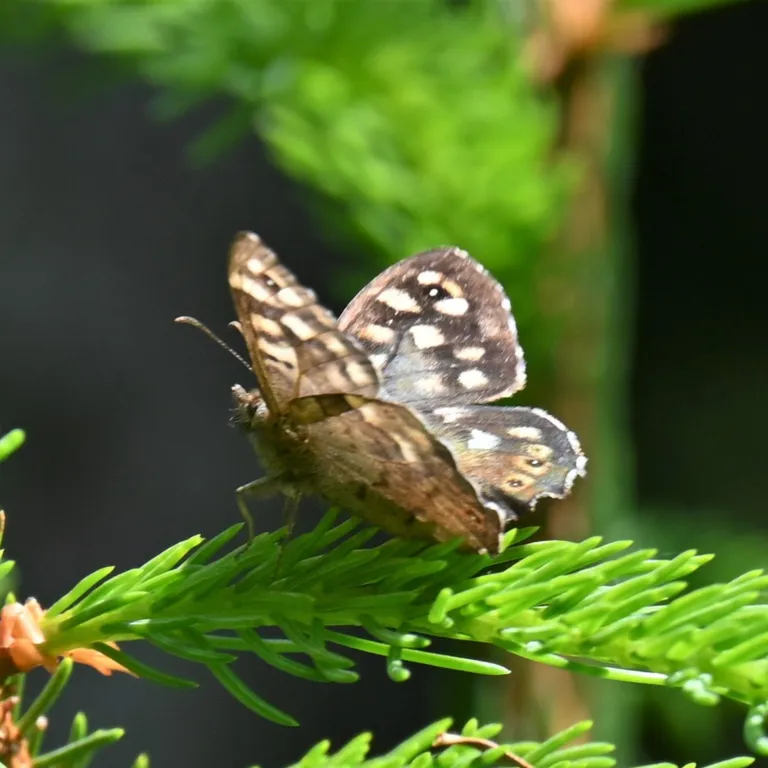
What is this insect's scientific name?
Pararge aegeria
